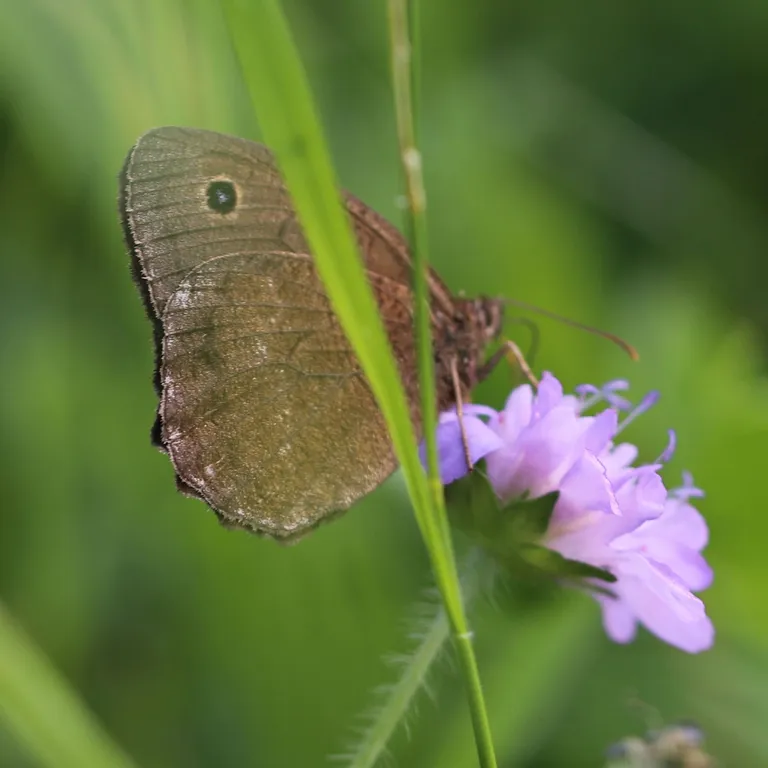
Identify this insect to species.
Minois dryas
